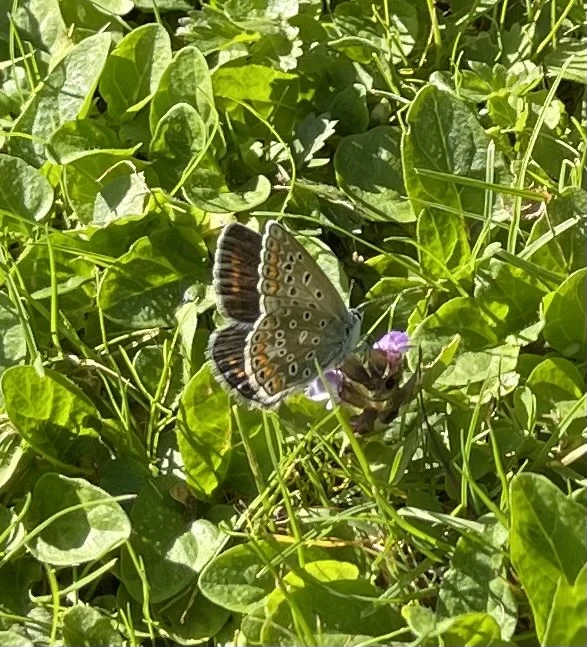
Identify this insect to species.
Polyommatus icarus
